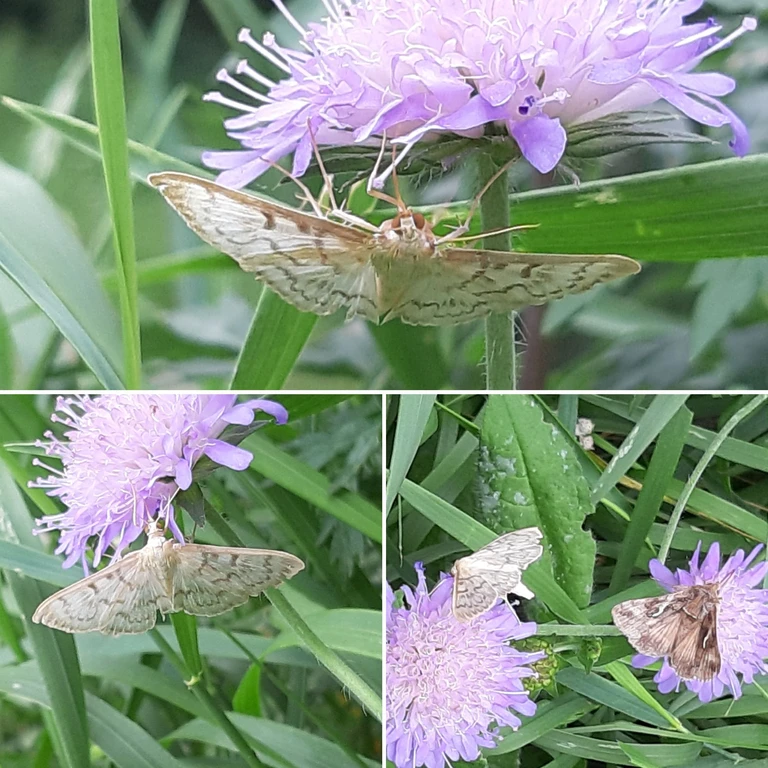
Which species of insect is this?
Autographa gamma
